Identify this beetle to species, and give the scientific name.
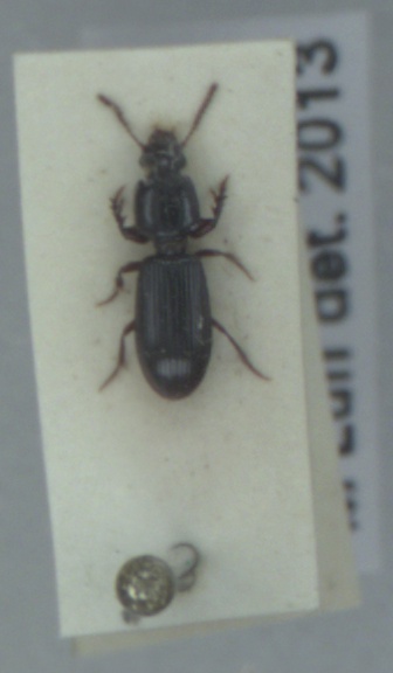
Clivina fossor
